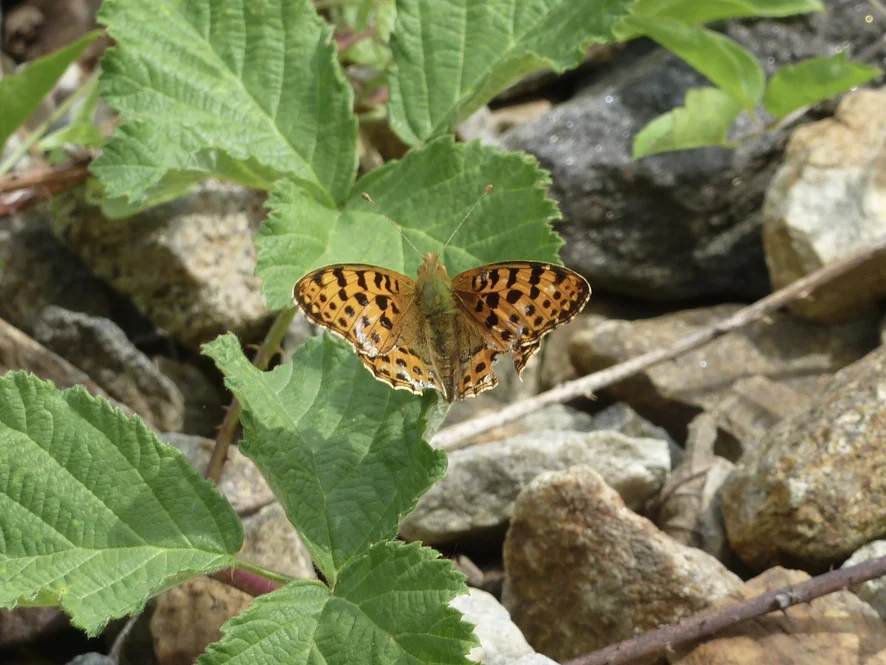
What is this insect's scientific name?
Issoria lathonia
